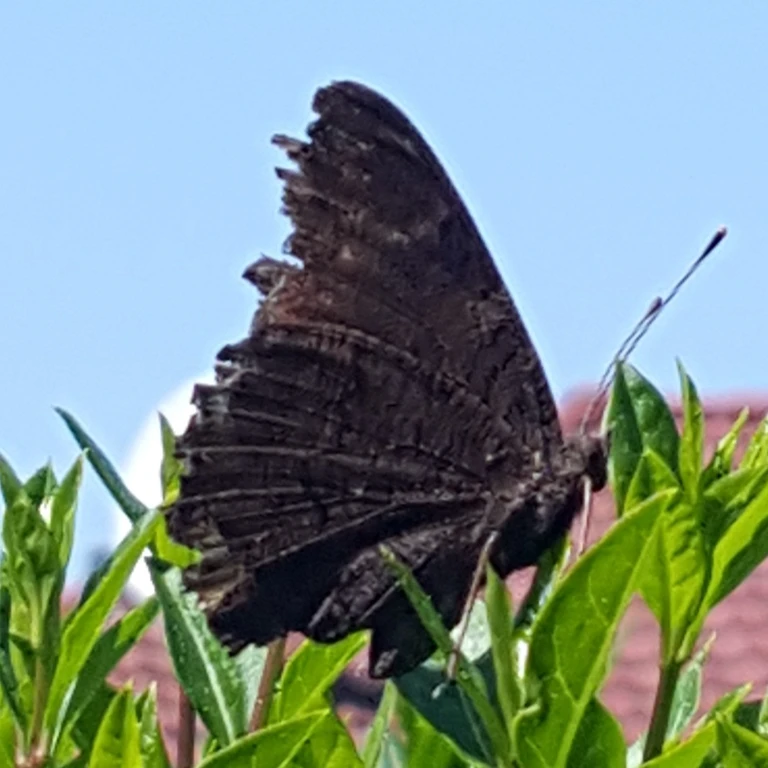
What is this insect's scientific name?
Aglais io
